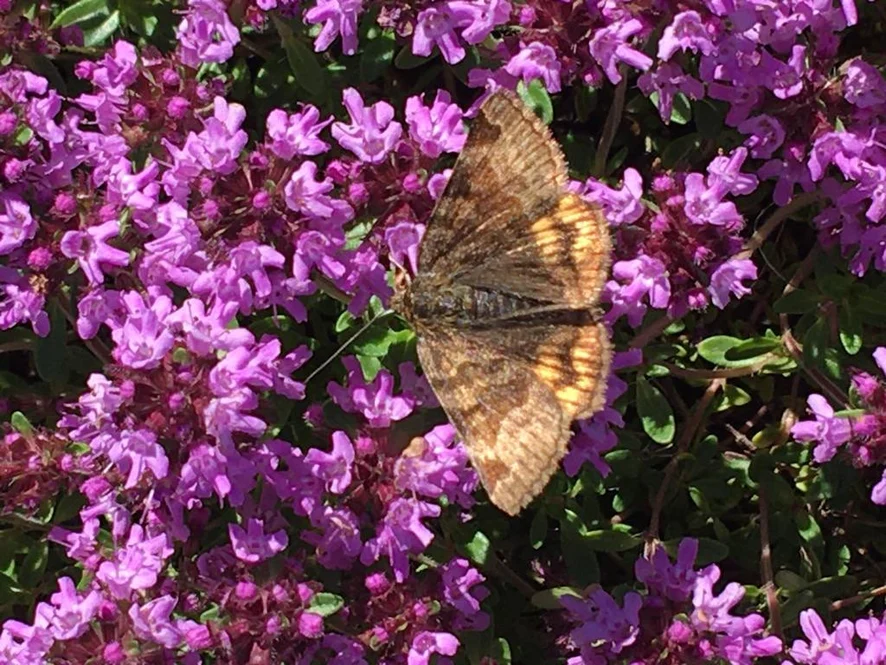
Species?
Euclidia glyphica
